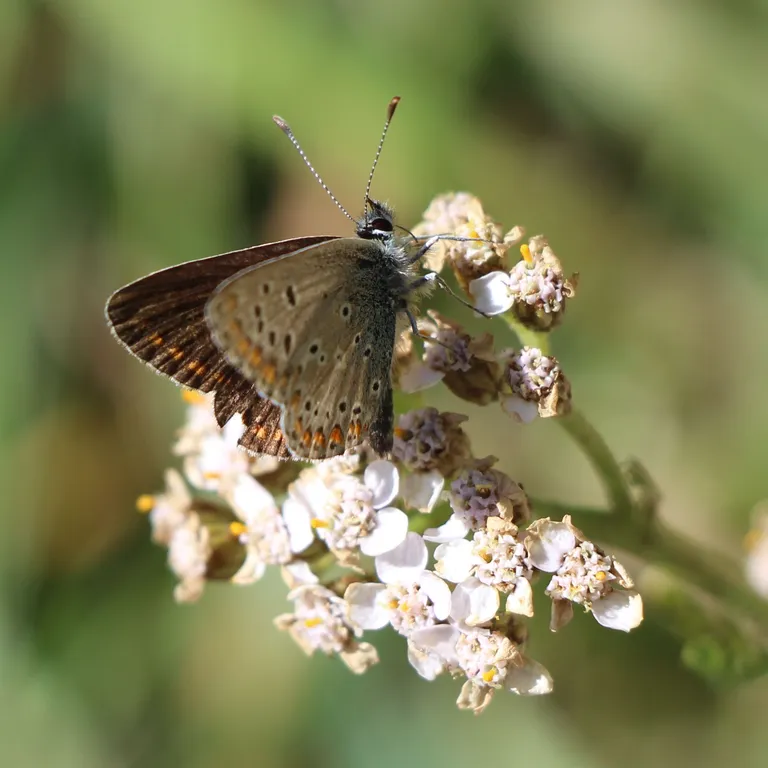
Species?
Aricia agestis/artaxerxes
